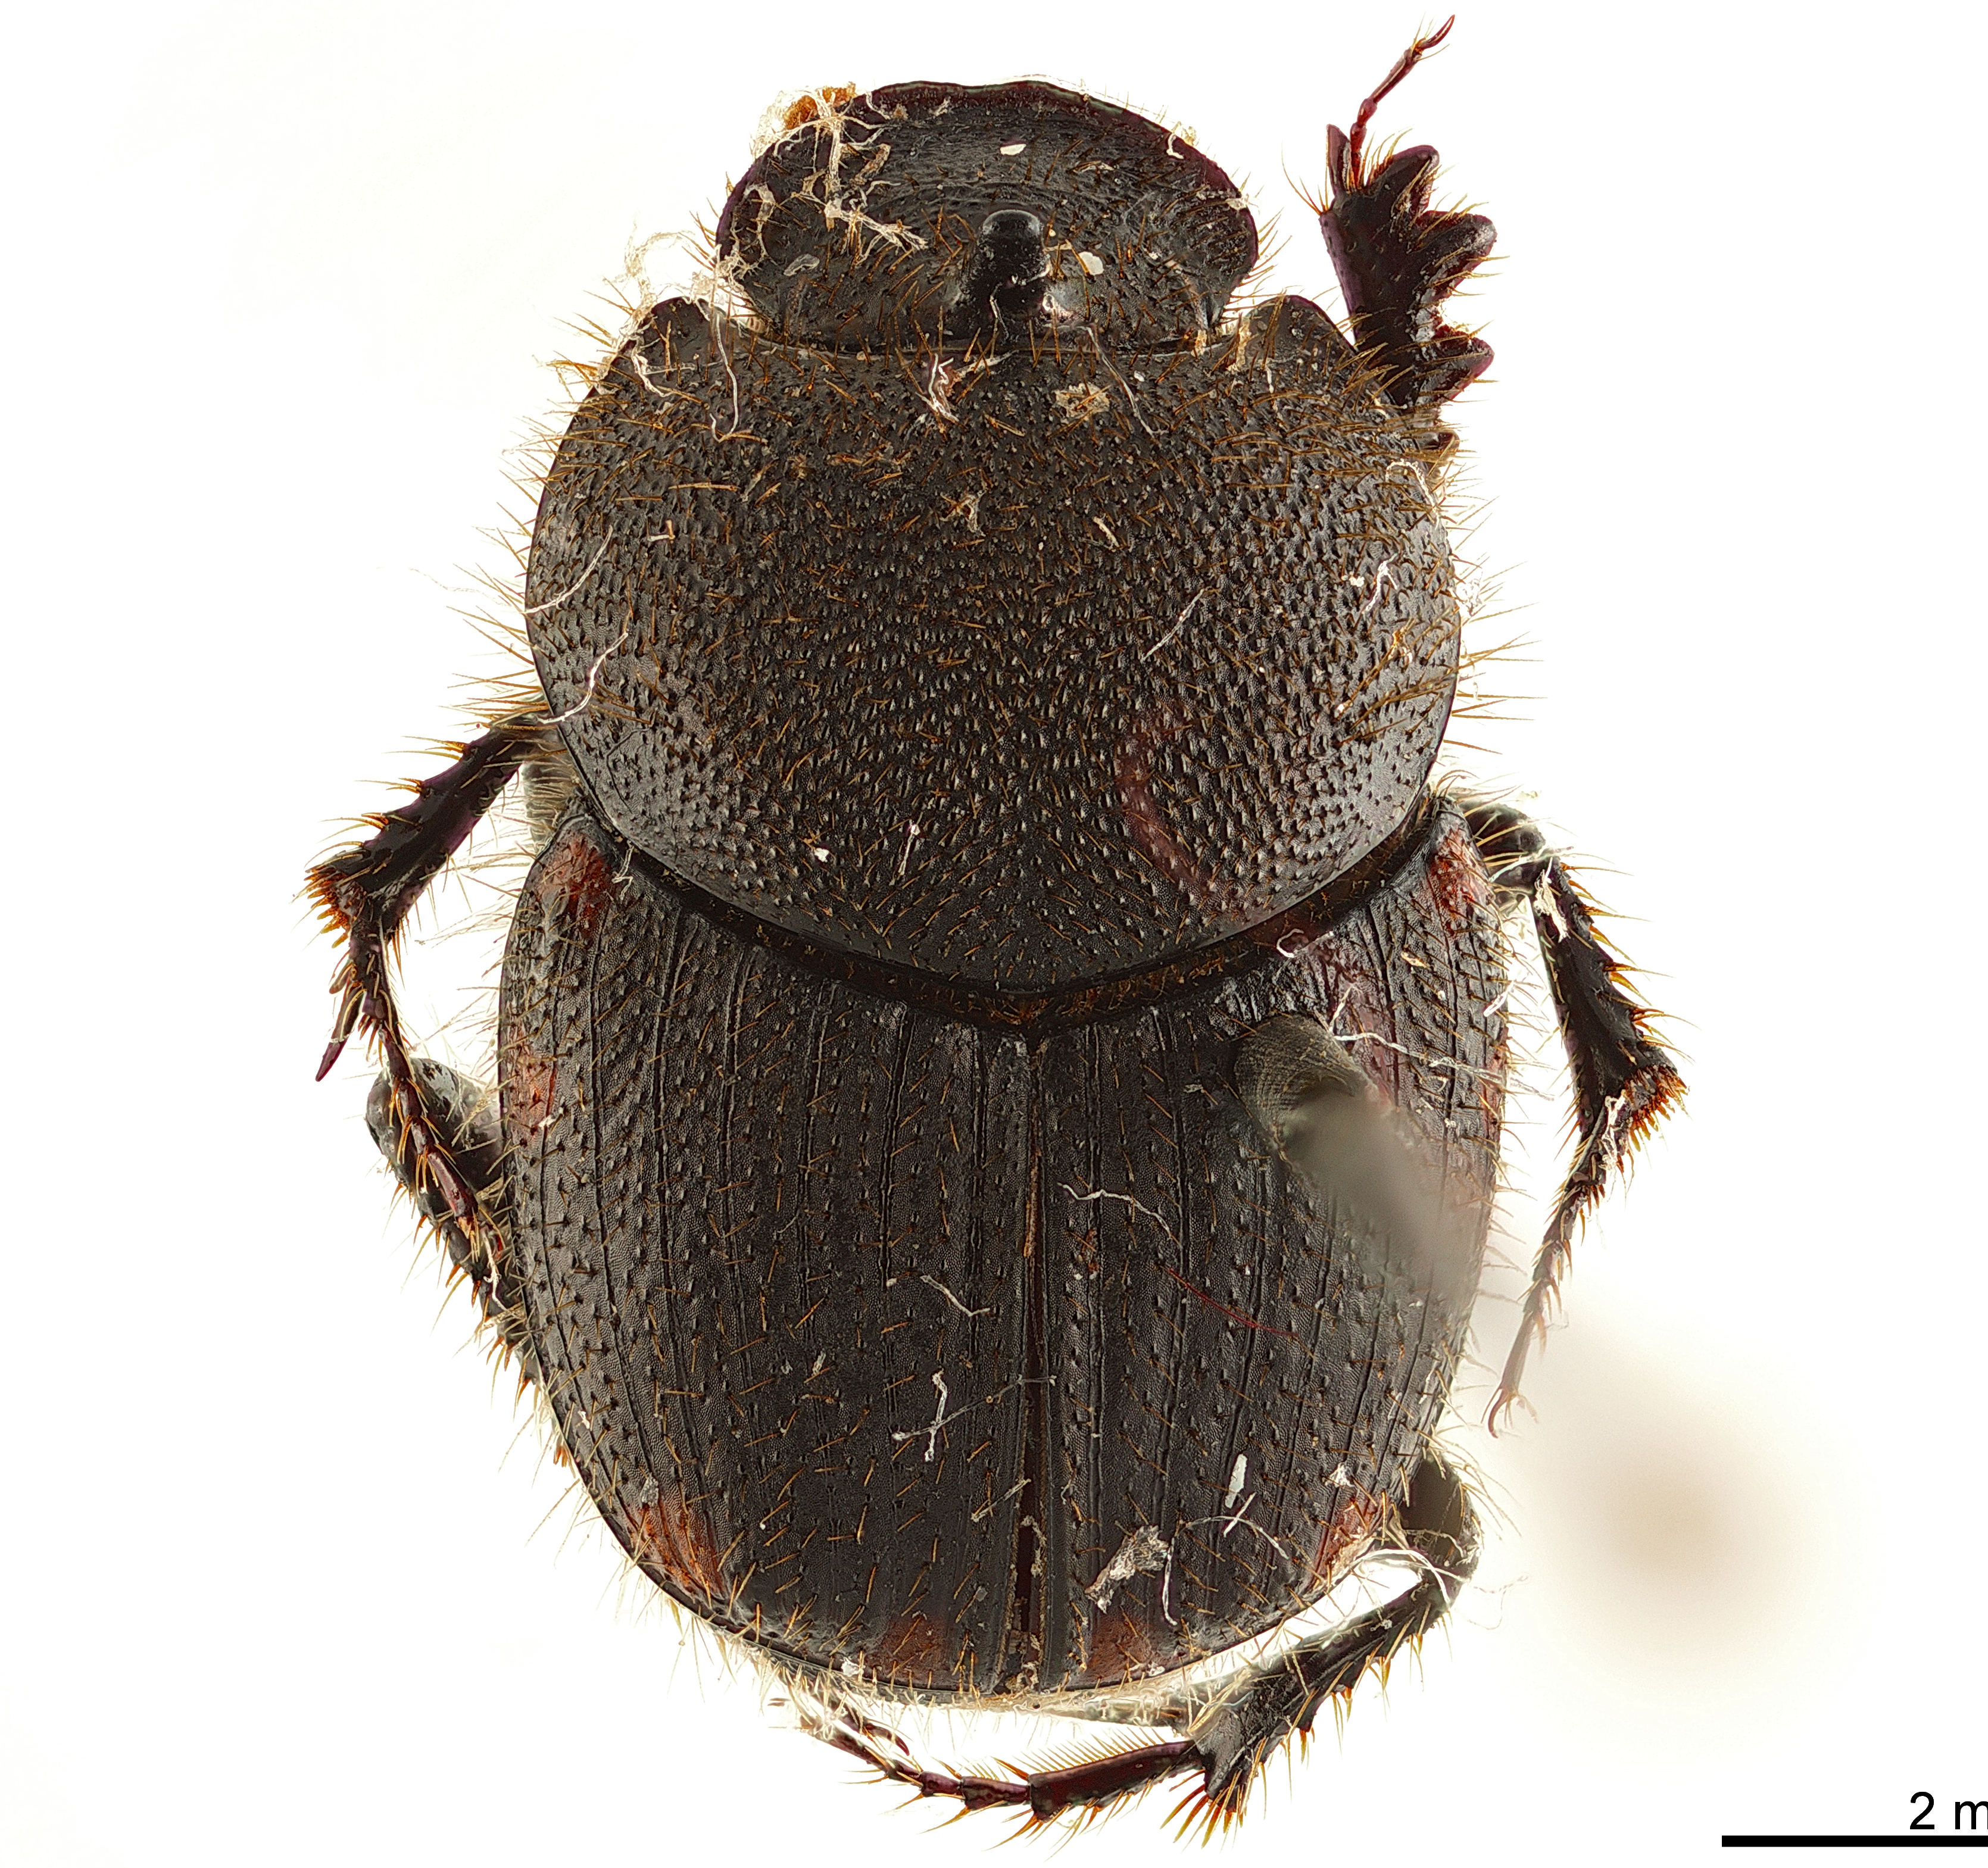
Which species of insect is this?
Onthophagus verrucosus
